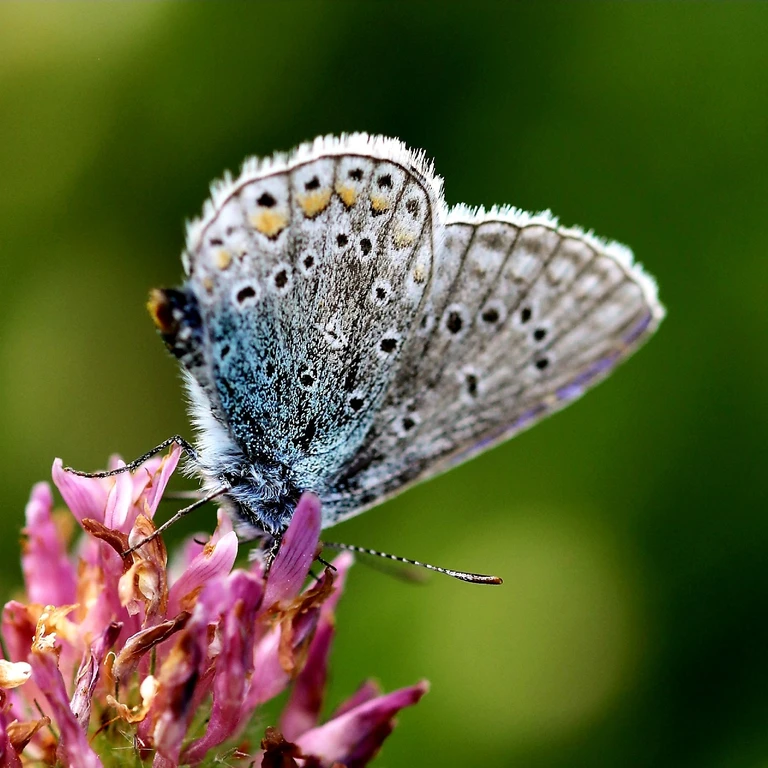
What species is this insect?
Polyommatus icarus
